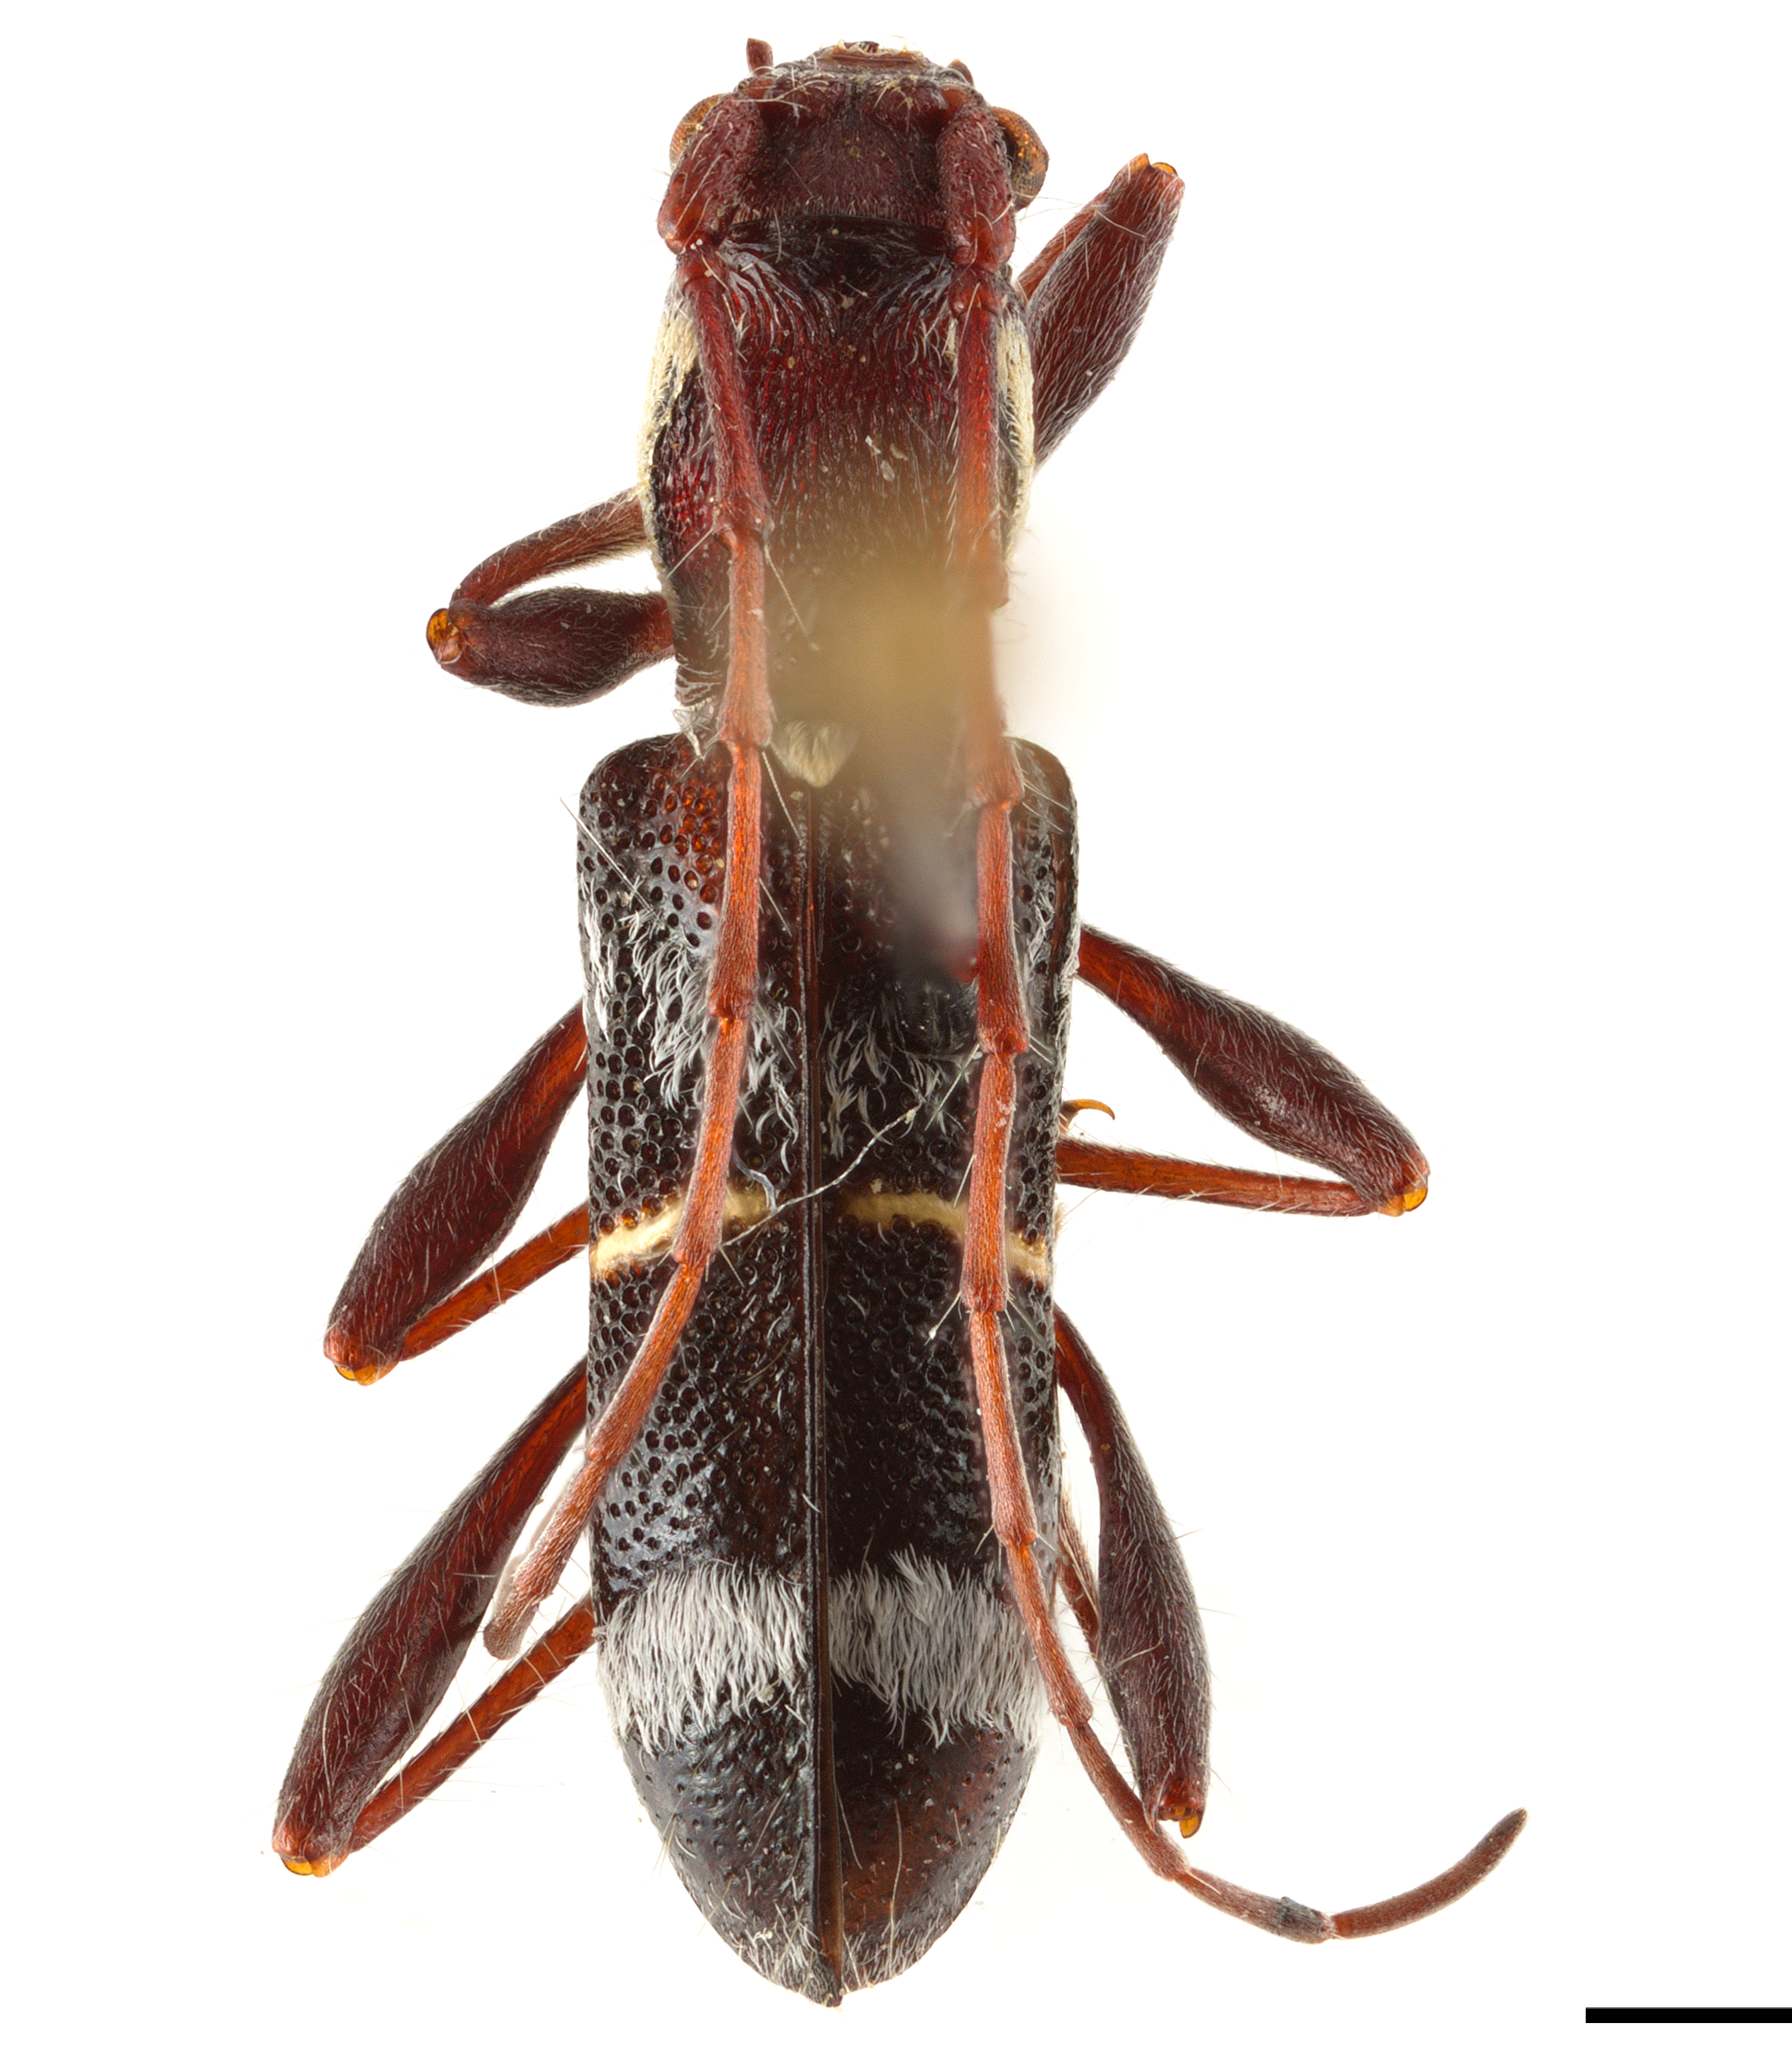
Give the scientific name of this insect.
Cleroclytus semirufus
